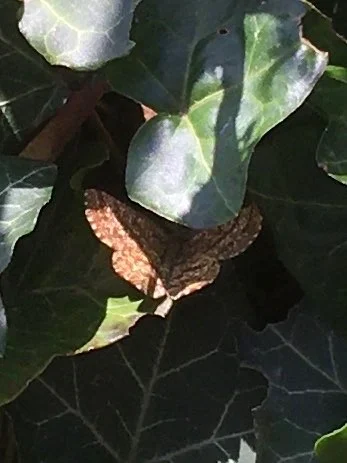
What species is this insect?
Ematurga atomaria
